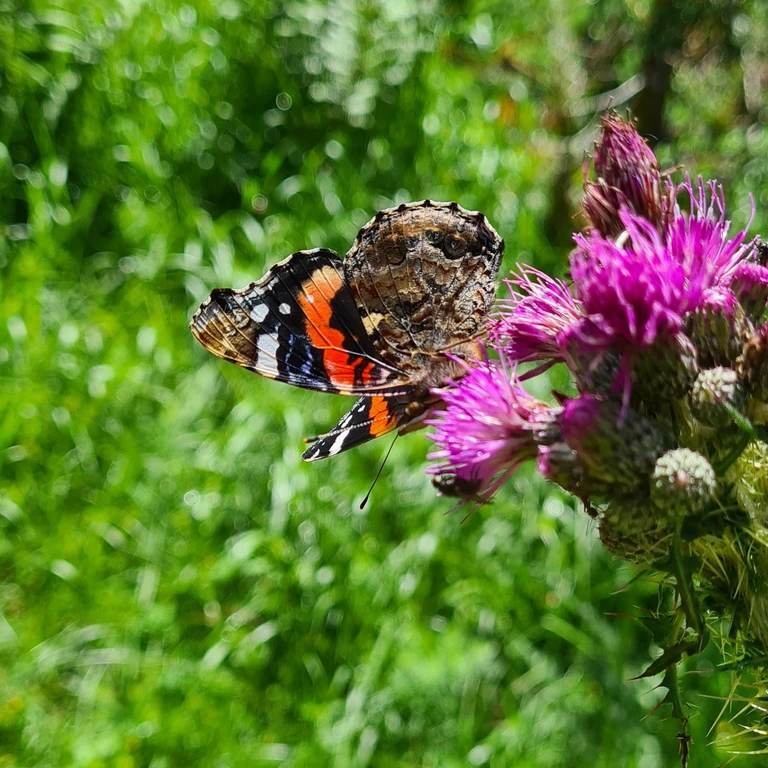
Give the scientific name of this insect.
Vanessa atalanta
